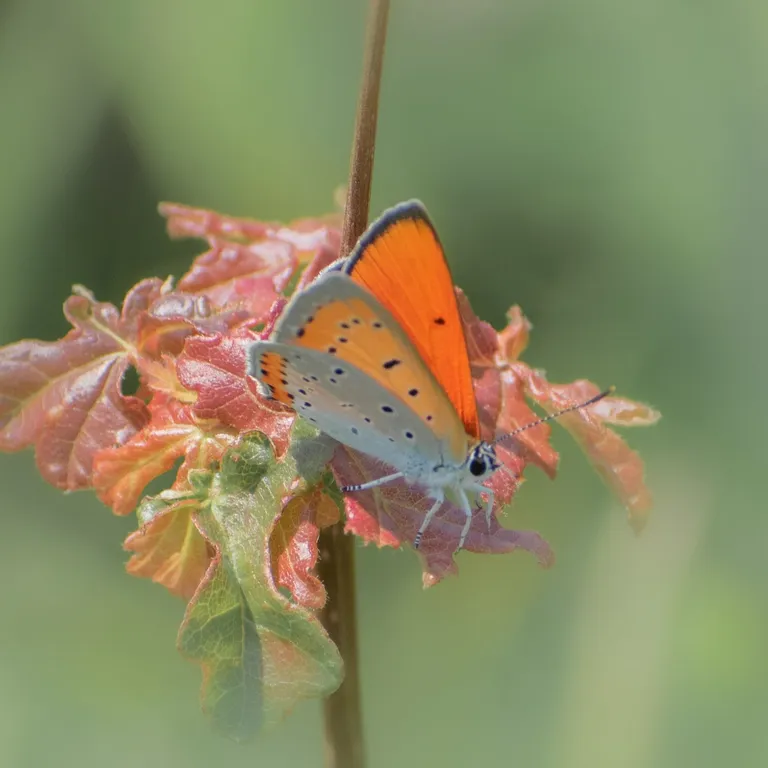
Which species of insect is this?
Lycaena dispar
